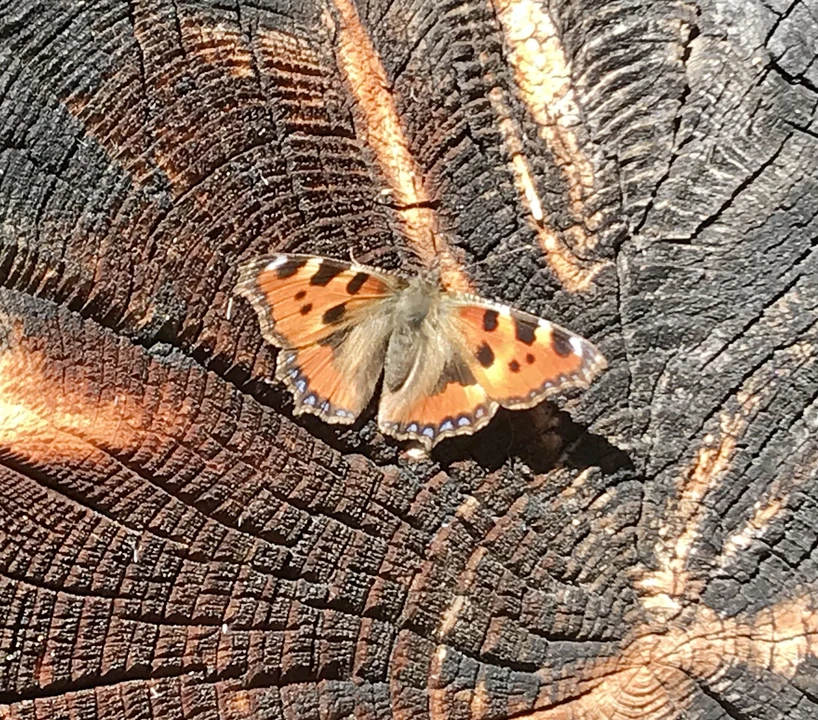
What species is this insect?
Aglais urticae
